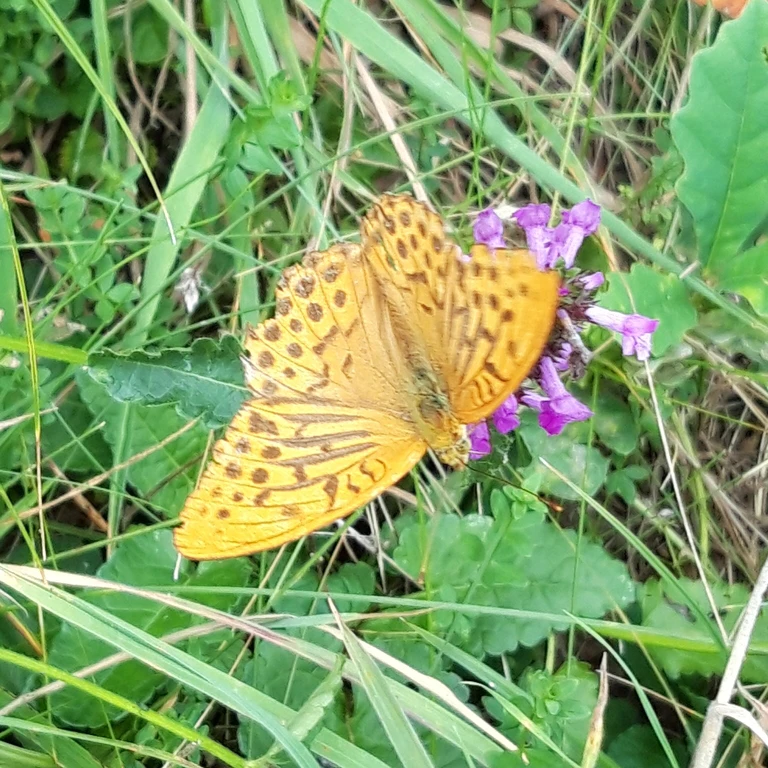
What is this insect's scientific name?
Argynnis paphia
